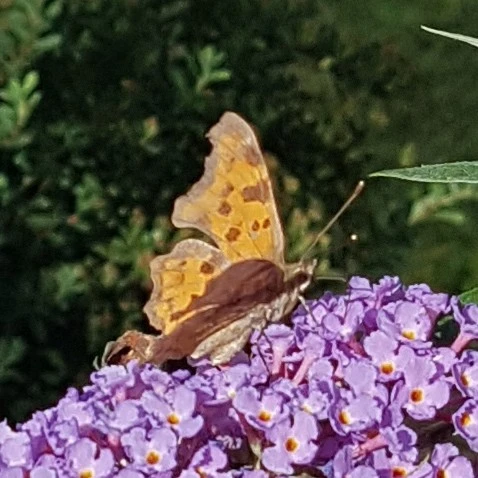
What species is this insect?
Polygonia c-album
